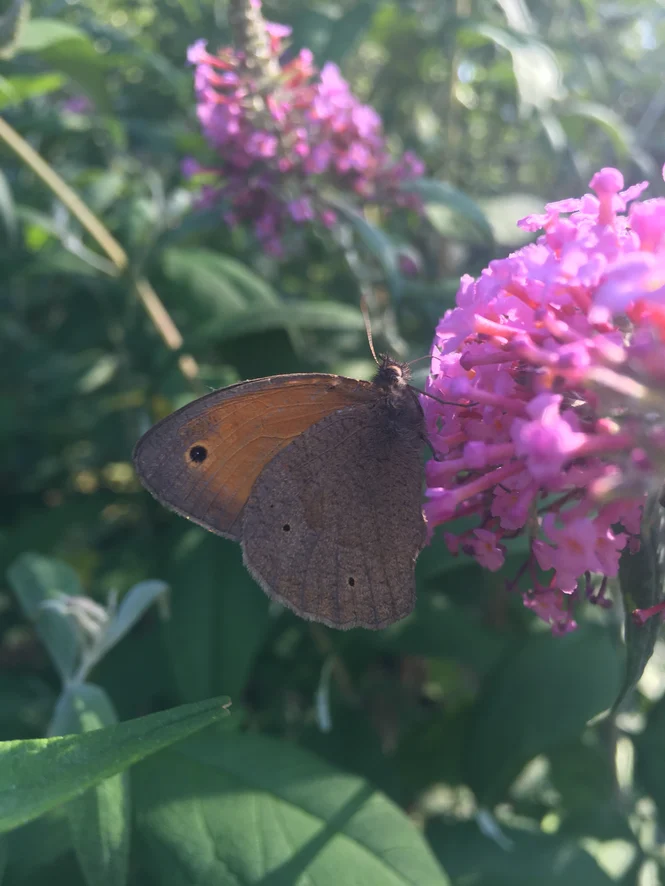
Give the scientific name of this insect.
Maniola jurtina
